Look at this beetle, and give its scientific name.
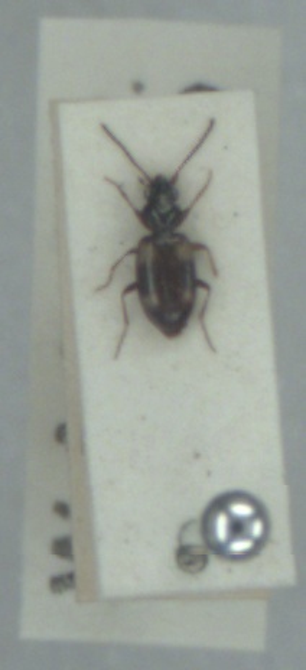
Bembidion quadrimaculatum
